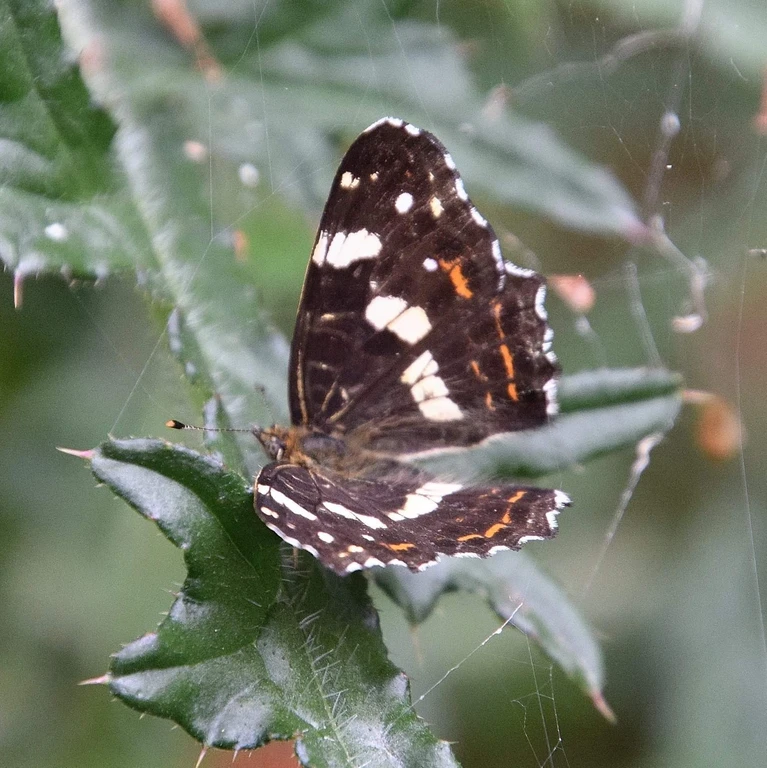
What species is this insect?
Araschnia levana
